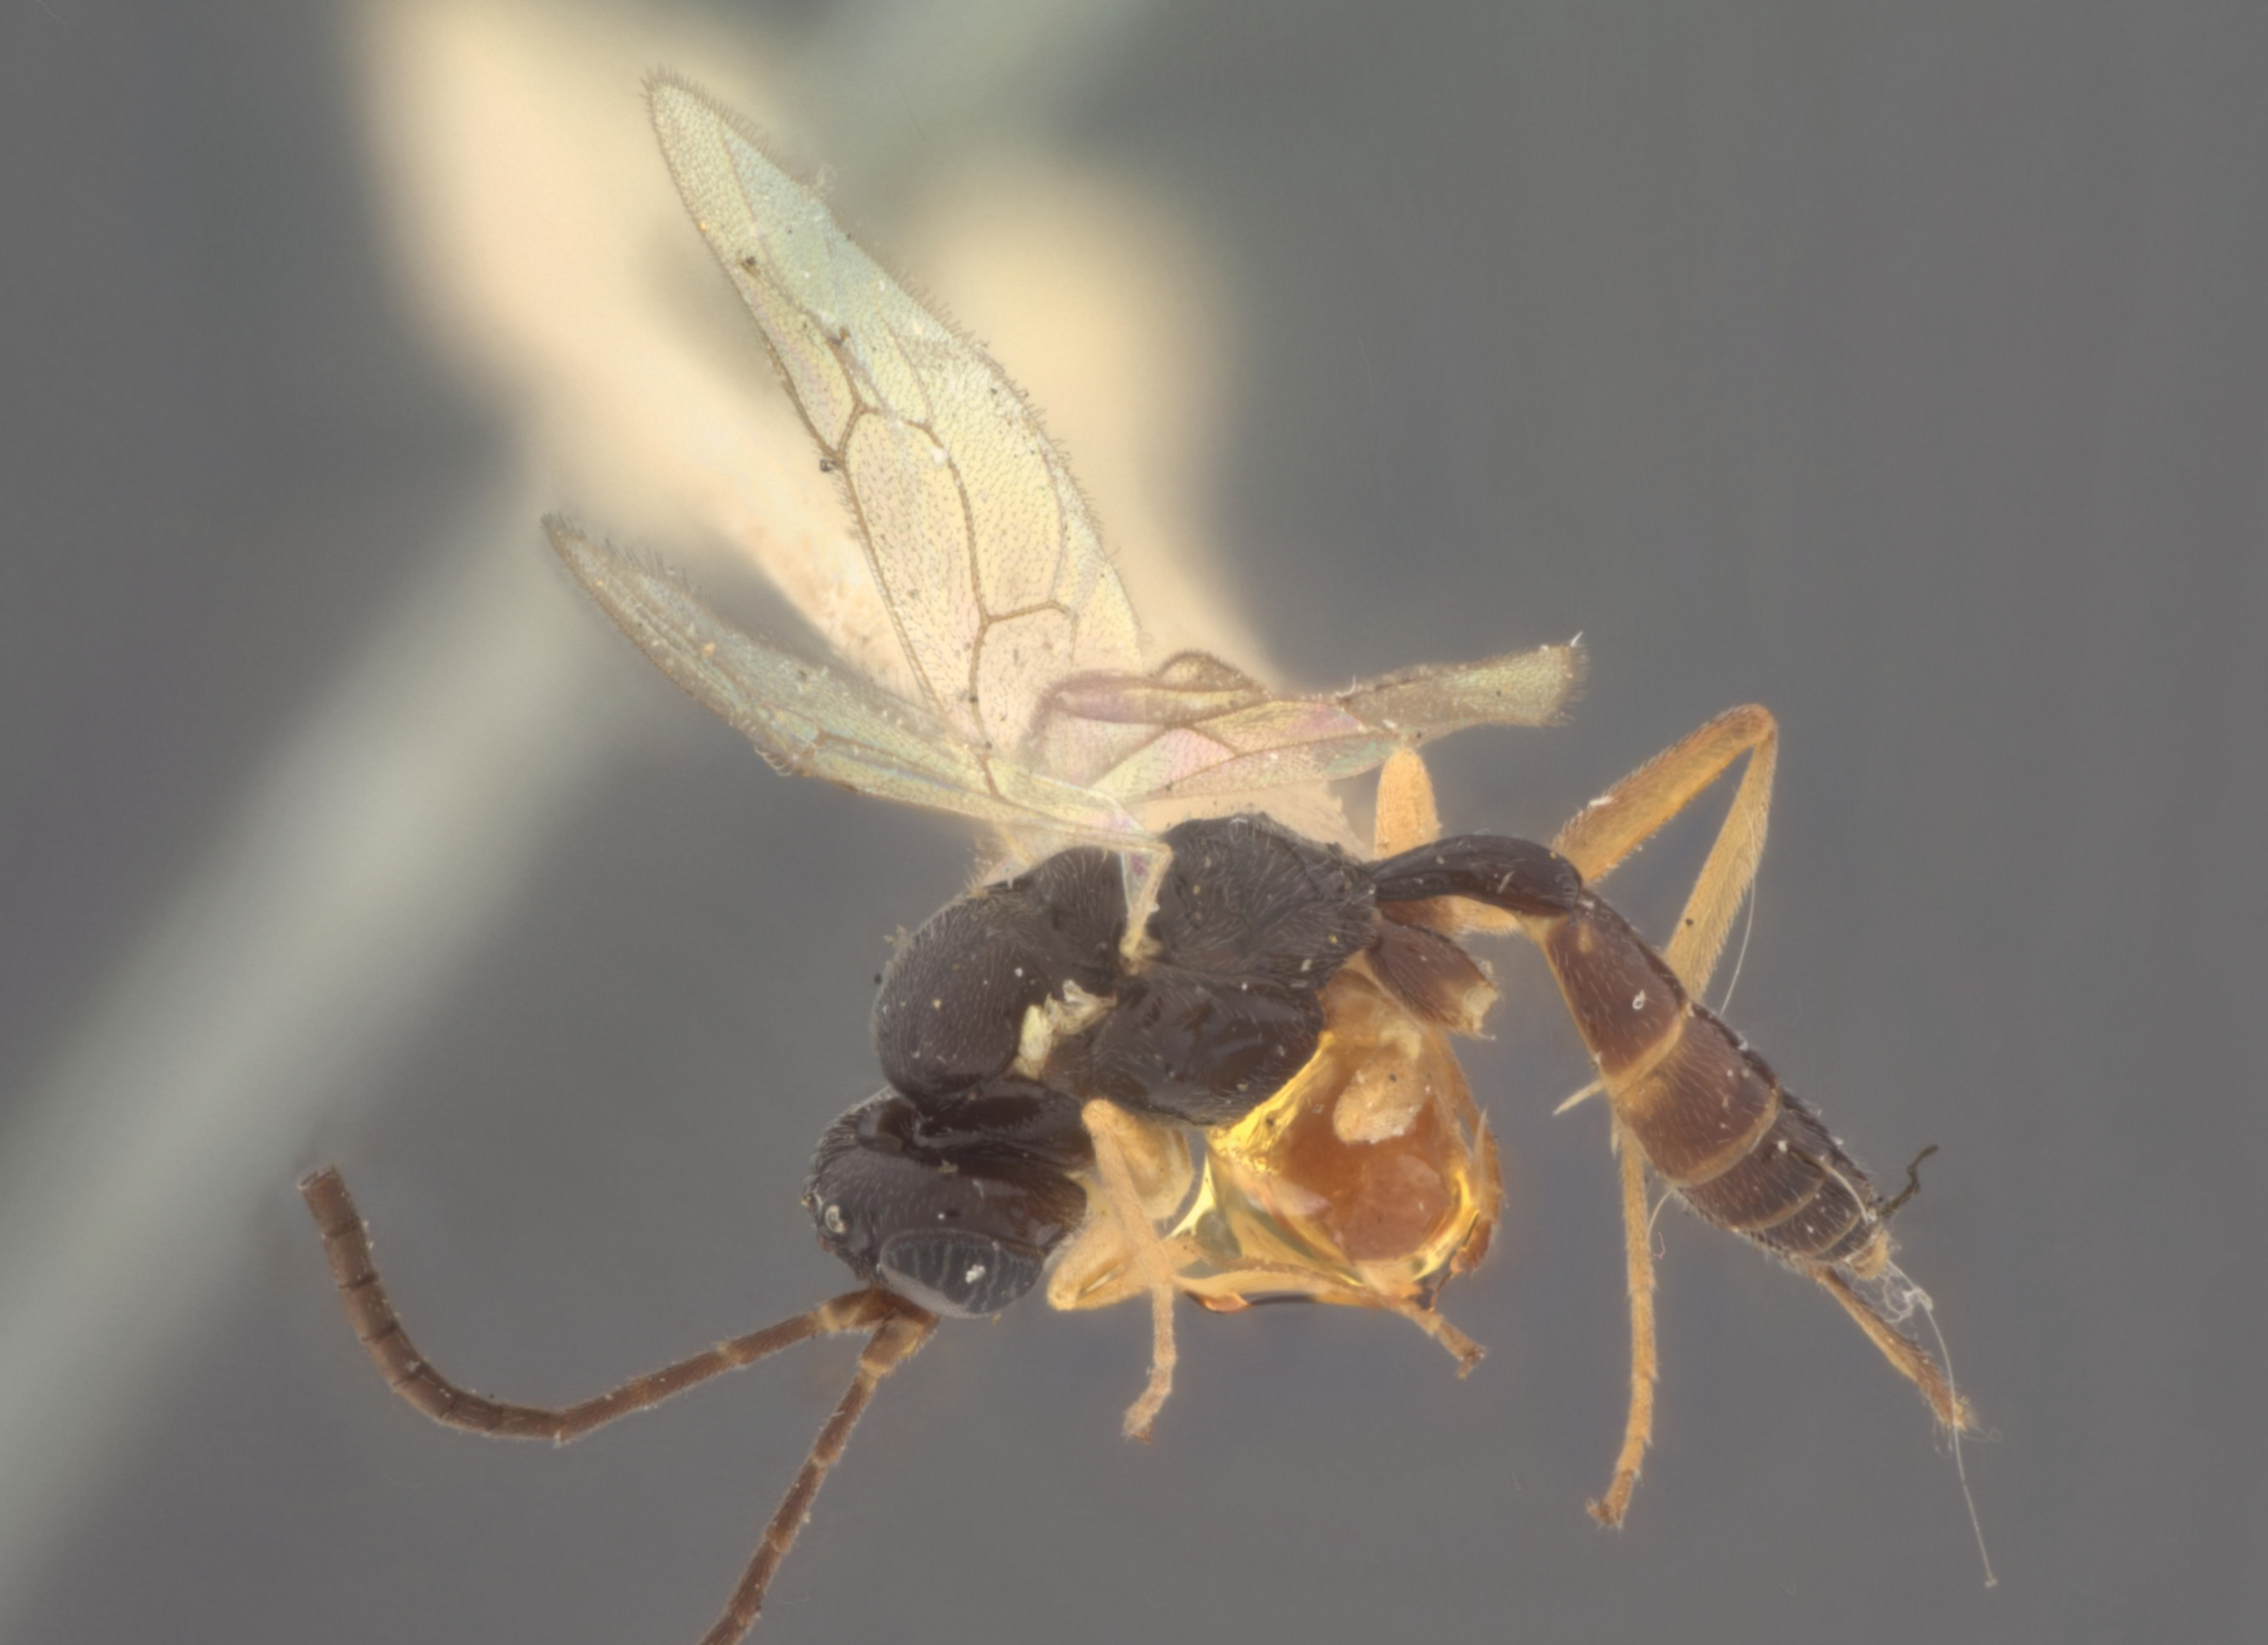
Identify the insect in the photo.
Hemiteles alticola
